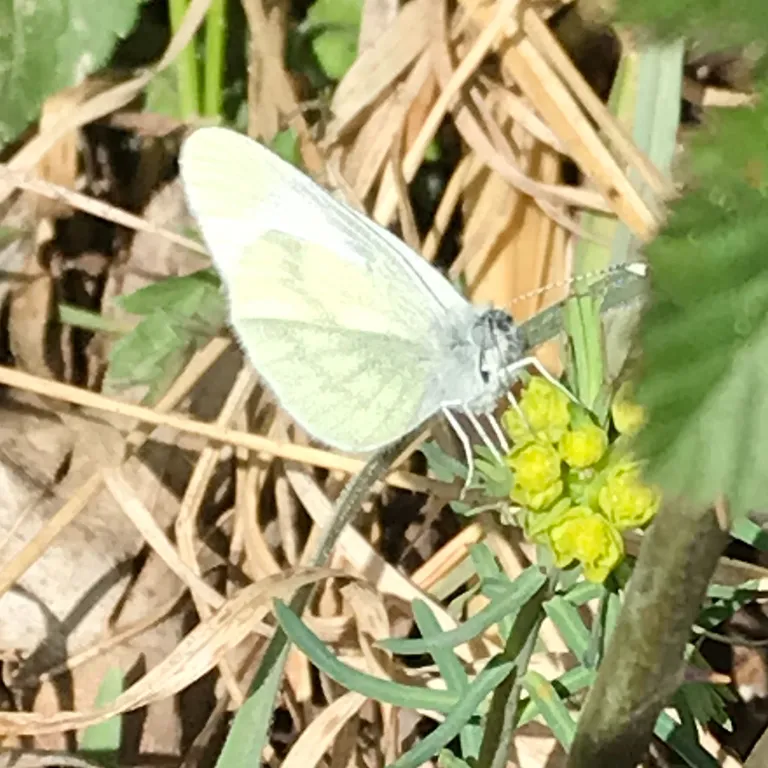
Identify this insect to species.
Leptidea sinapis/juvernica
